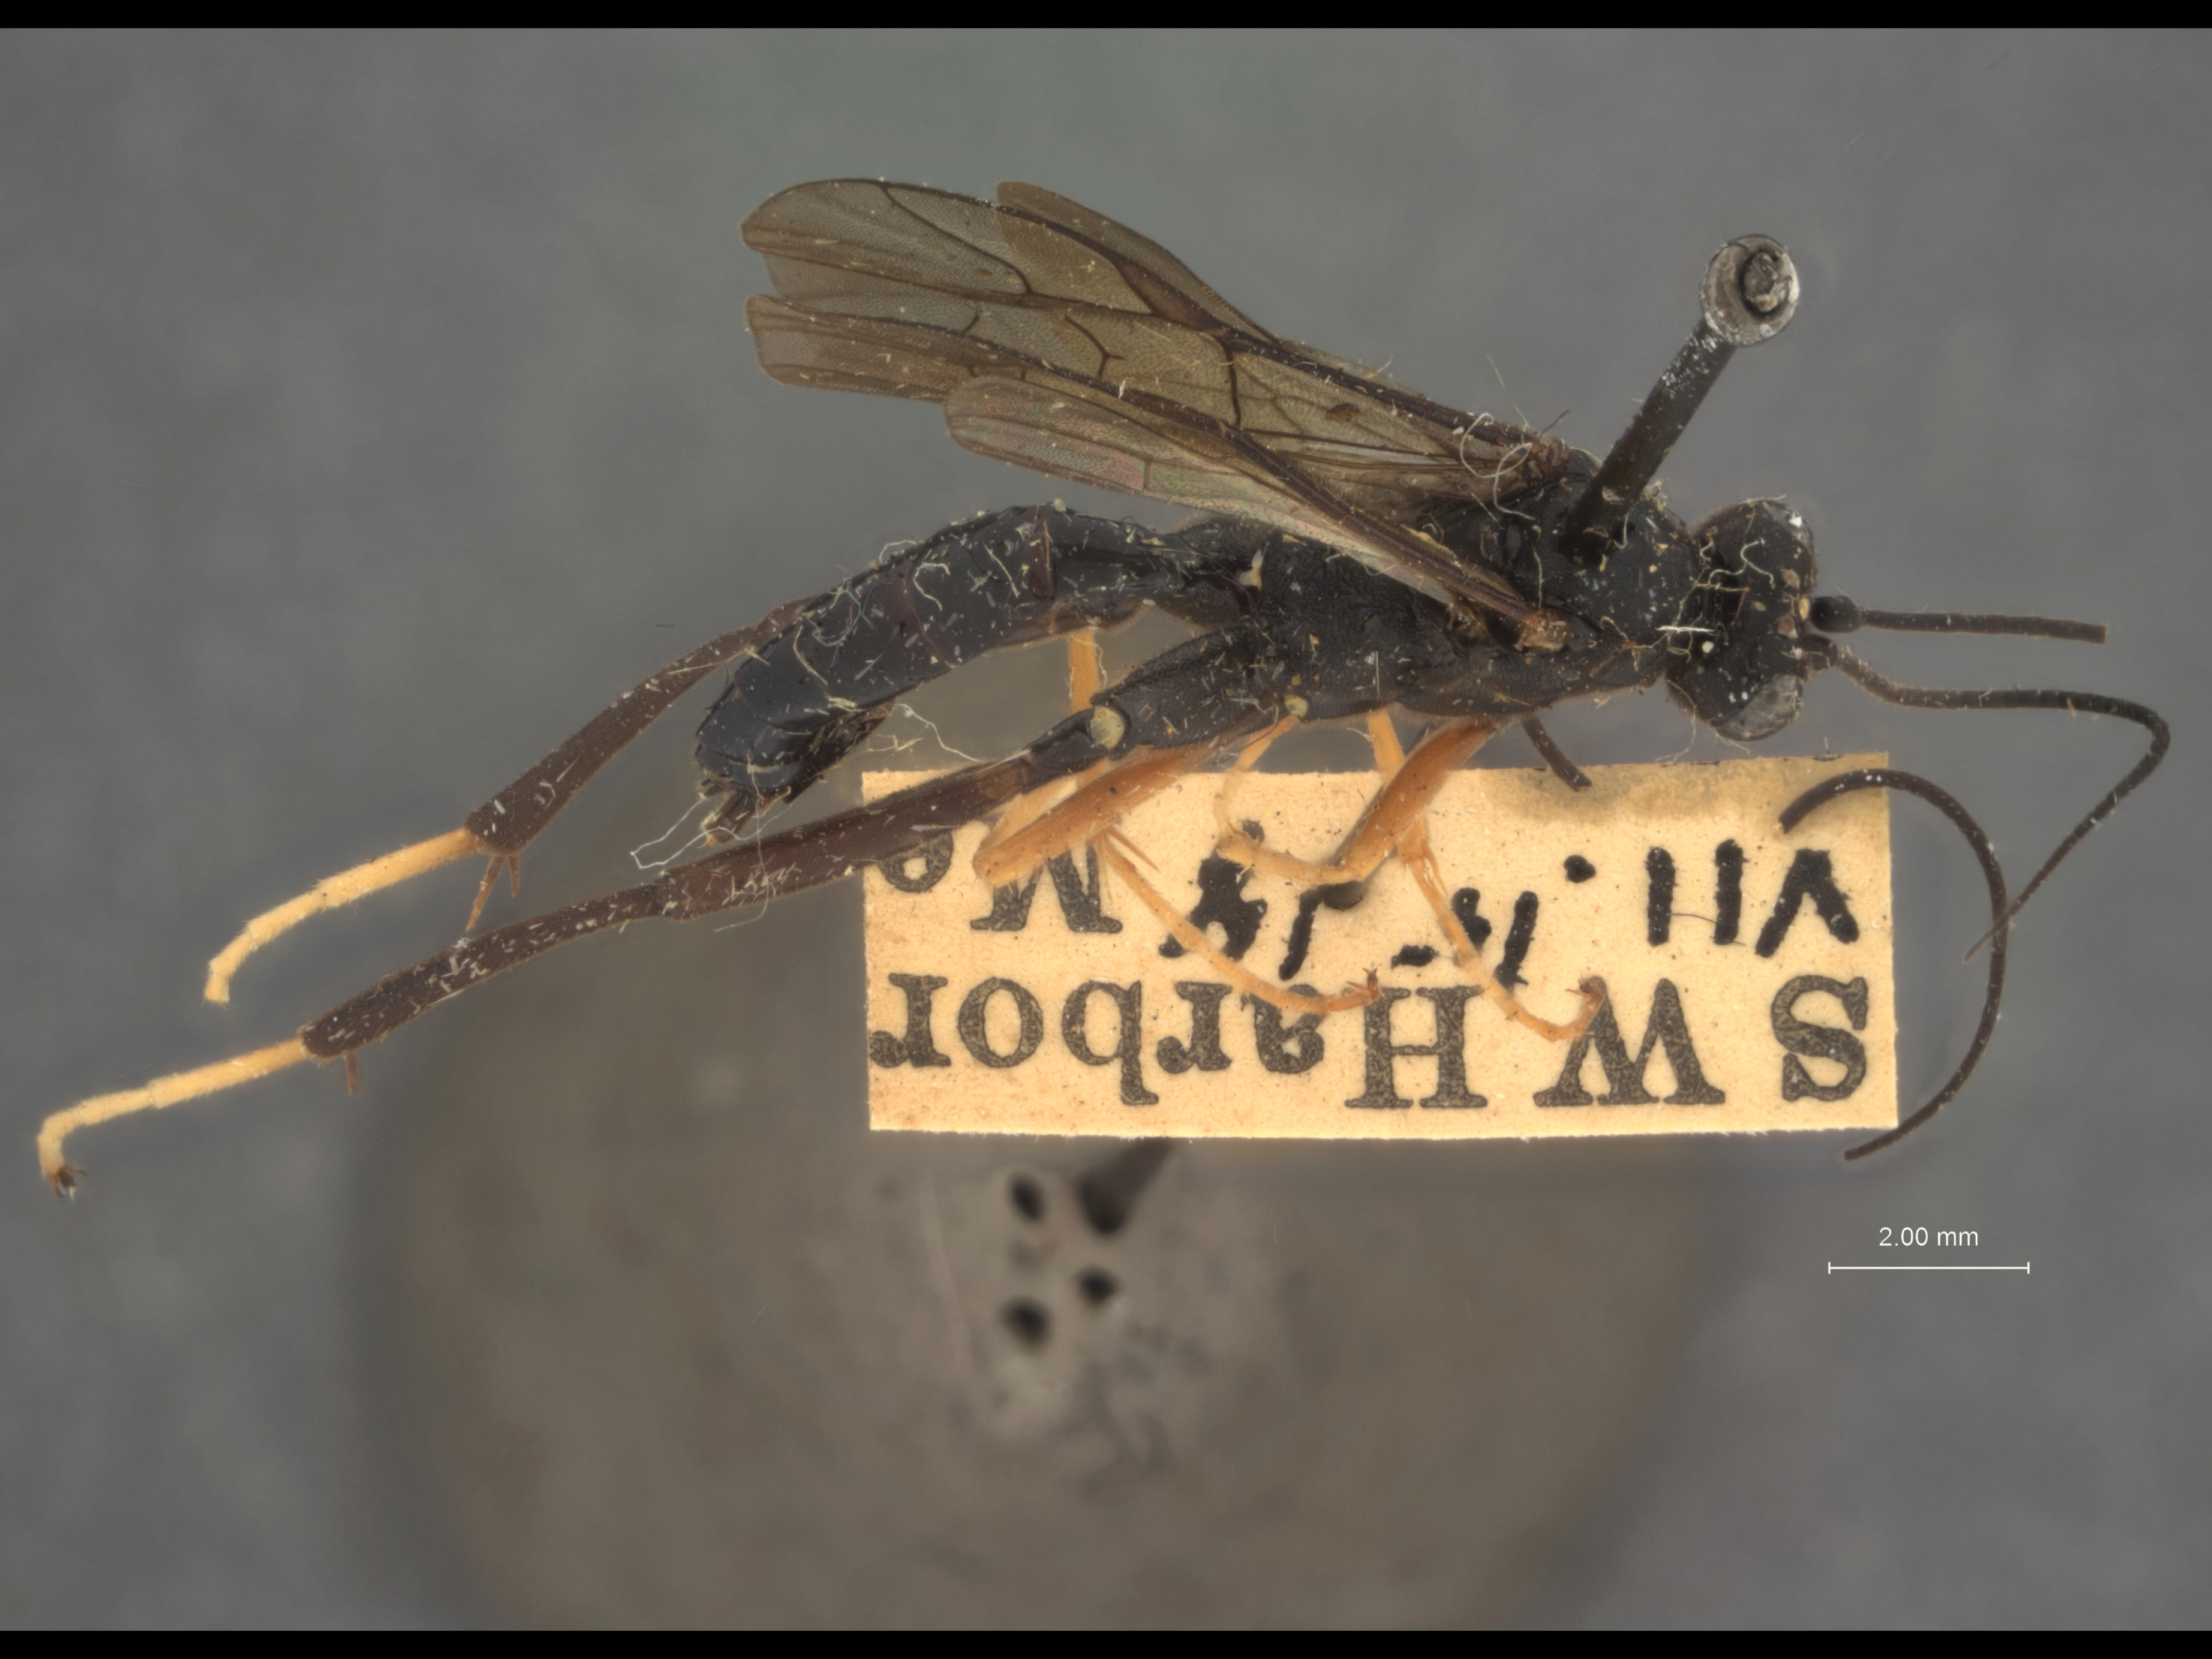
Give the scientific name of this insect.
Exetastes nervulus
